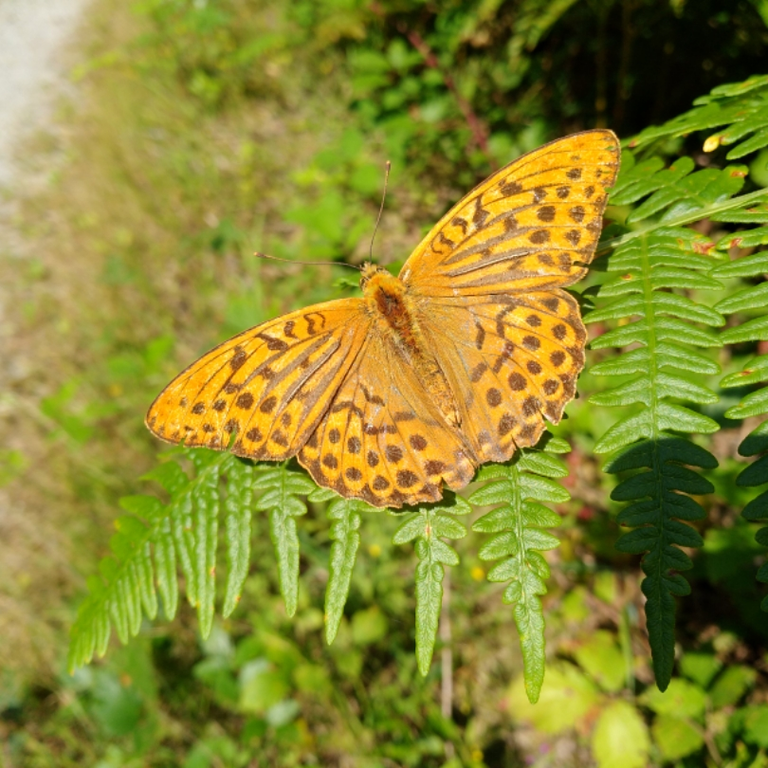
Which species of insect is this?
Argynnis paphia
